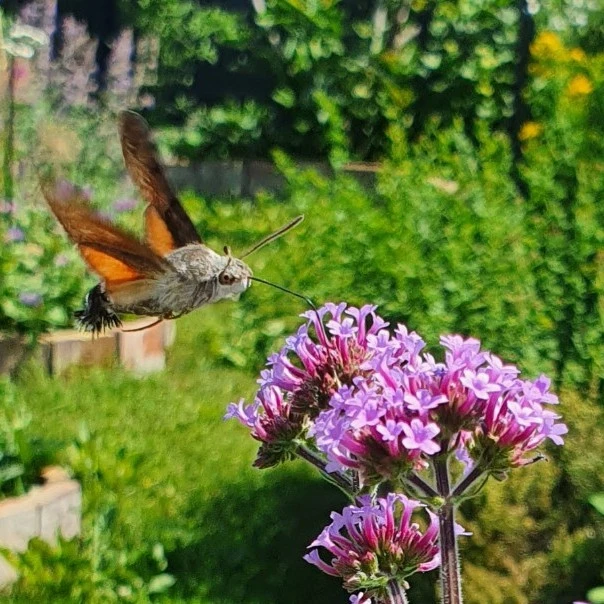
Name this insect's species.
Macroglossum stellatarum
